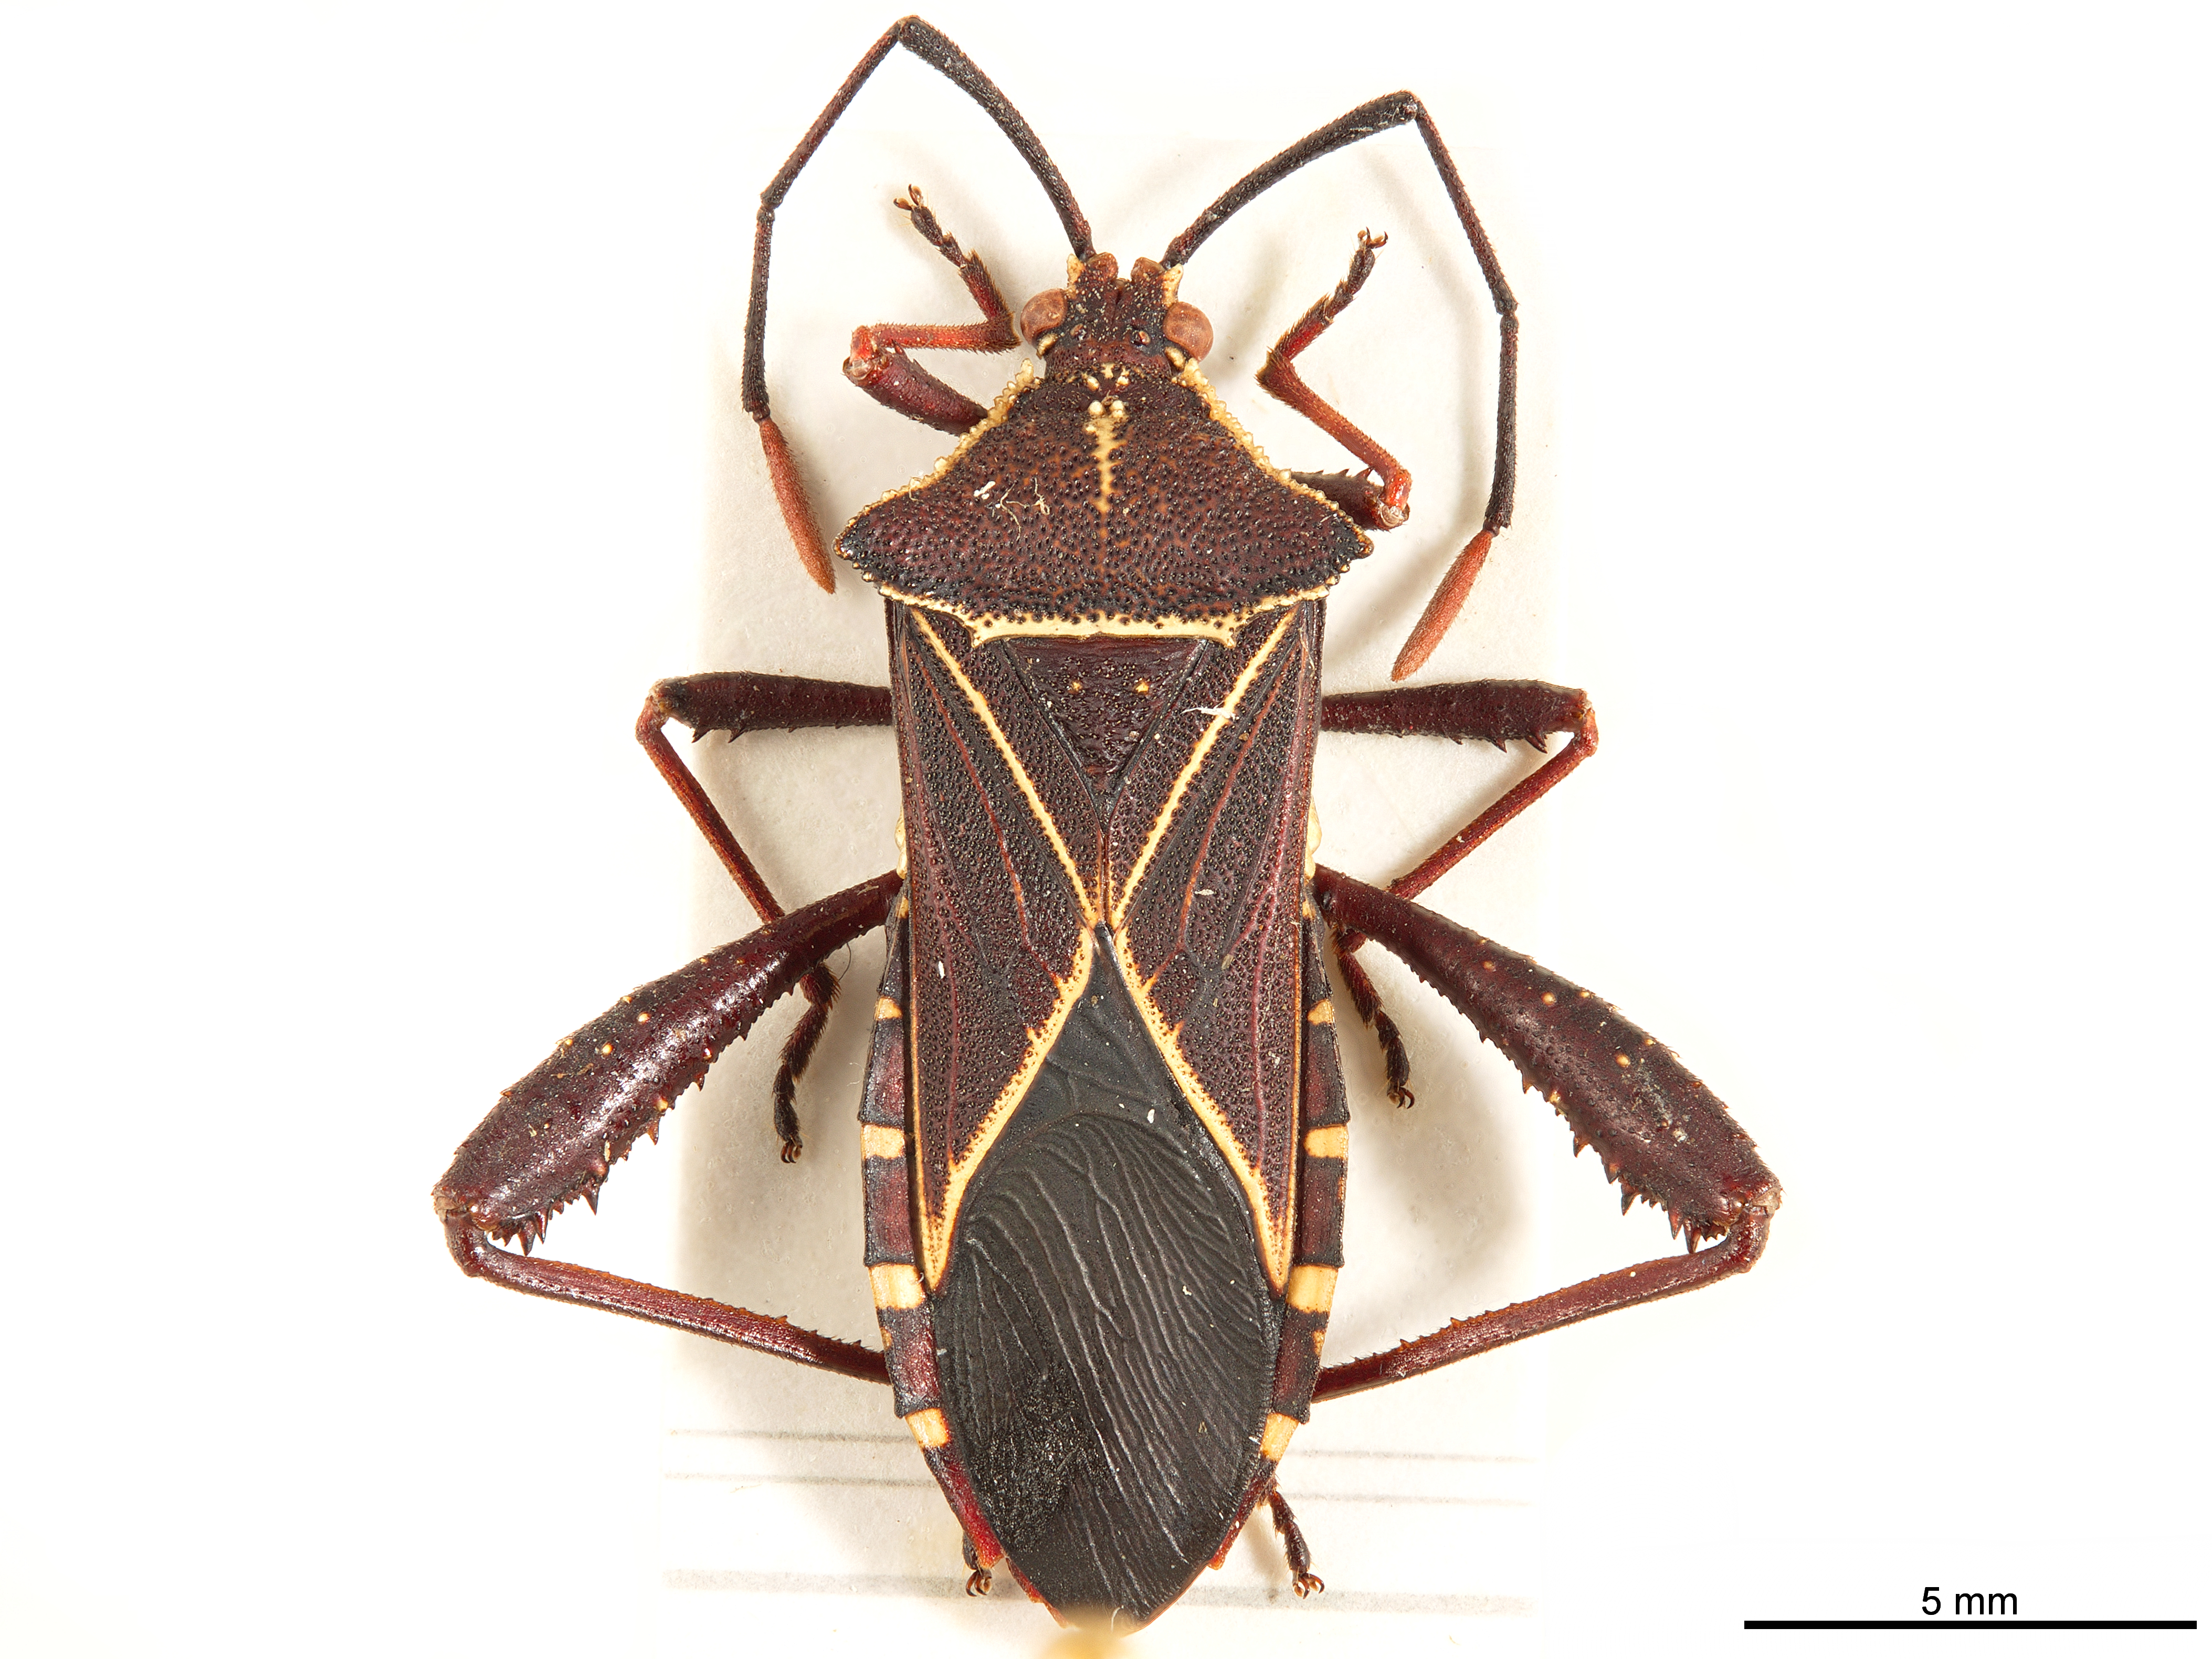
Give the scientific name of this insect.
Acanthocerus cruciger
